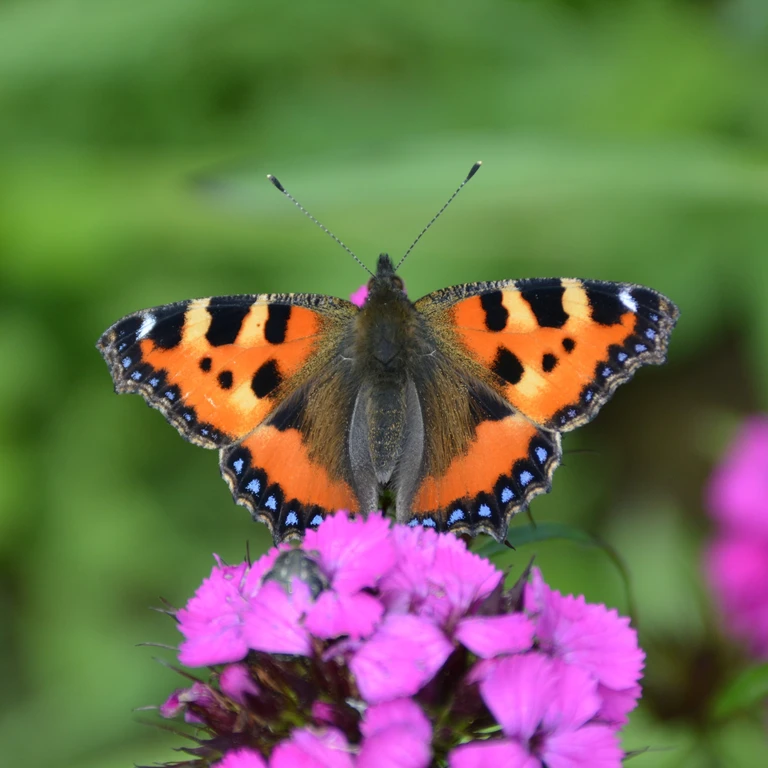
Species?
Aglais urticae
